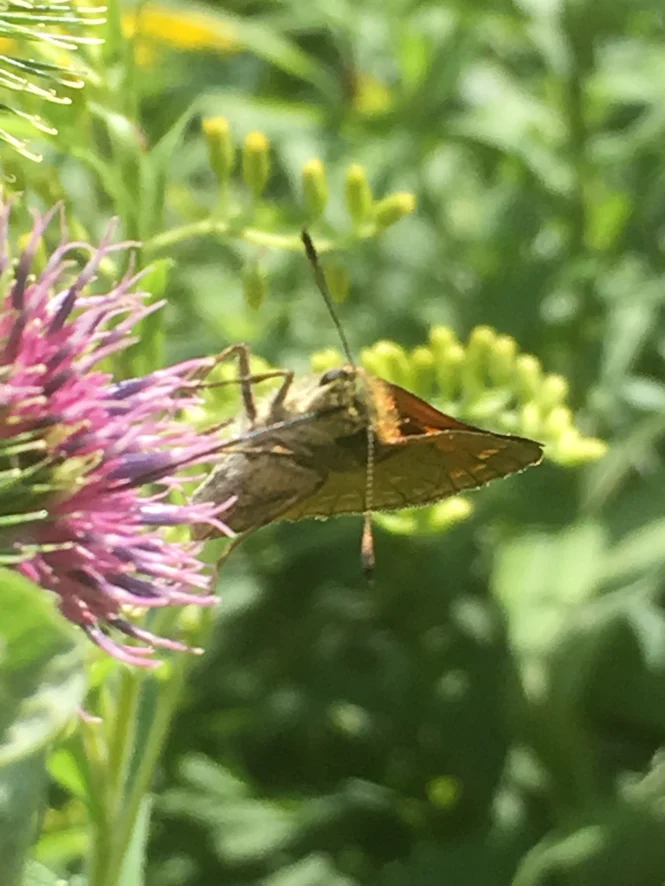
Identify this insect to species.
Ochlodes sylvanus (also Ochlodes venata)
